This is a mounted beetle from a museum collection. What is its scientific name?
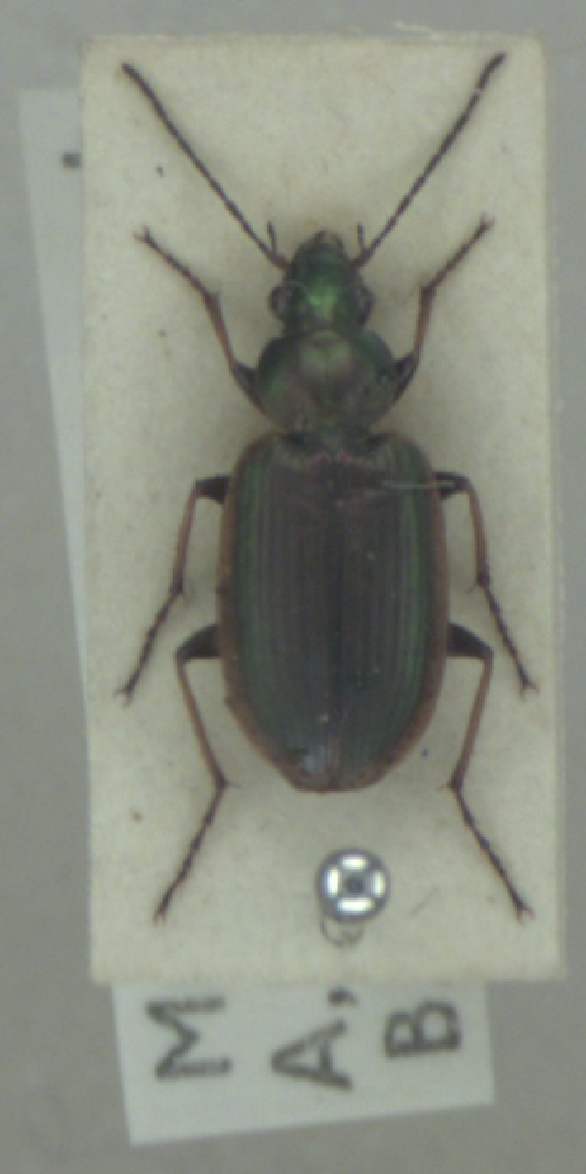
Agonum marginatum
